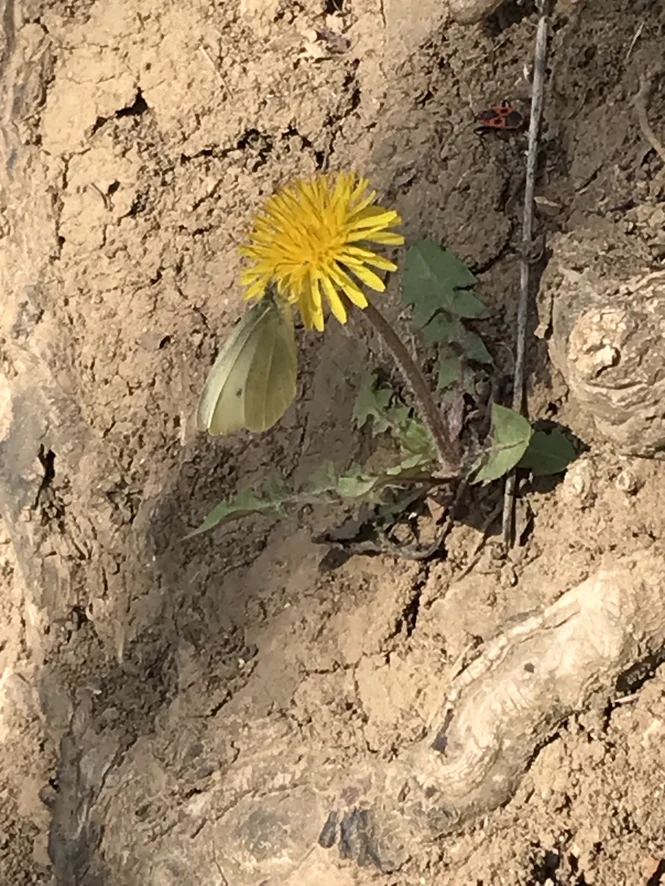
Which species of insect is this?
Pieris rapae
